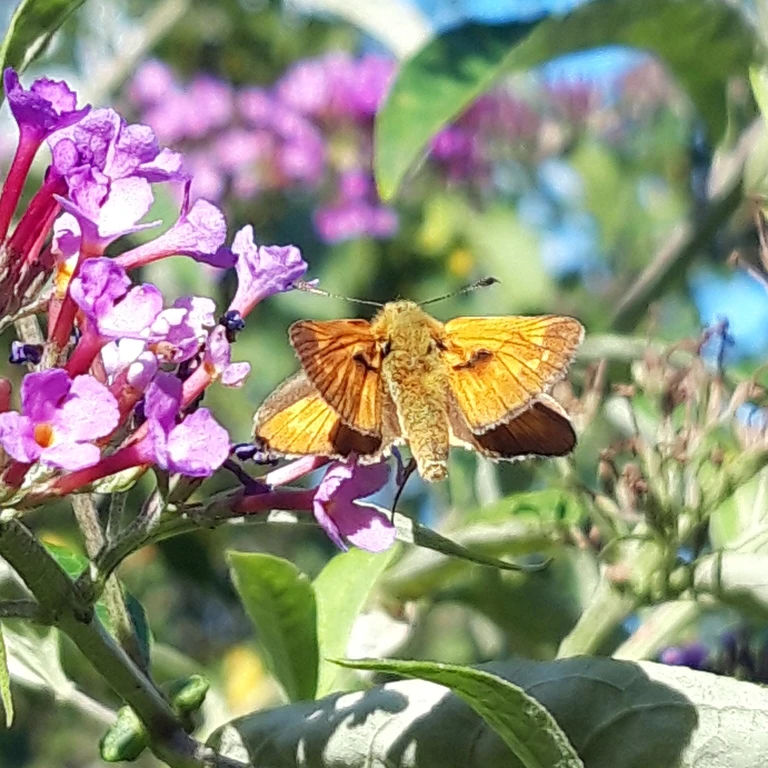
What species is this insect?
Ochlodes sylvanus (also Ochlodes venata)
